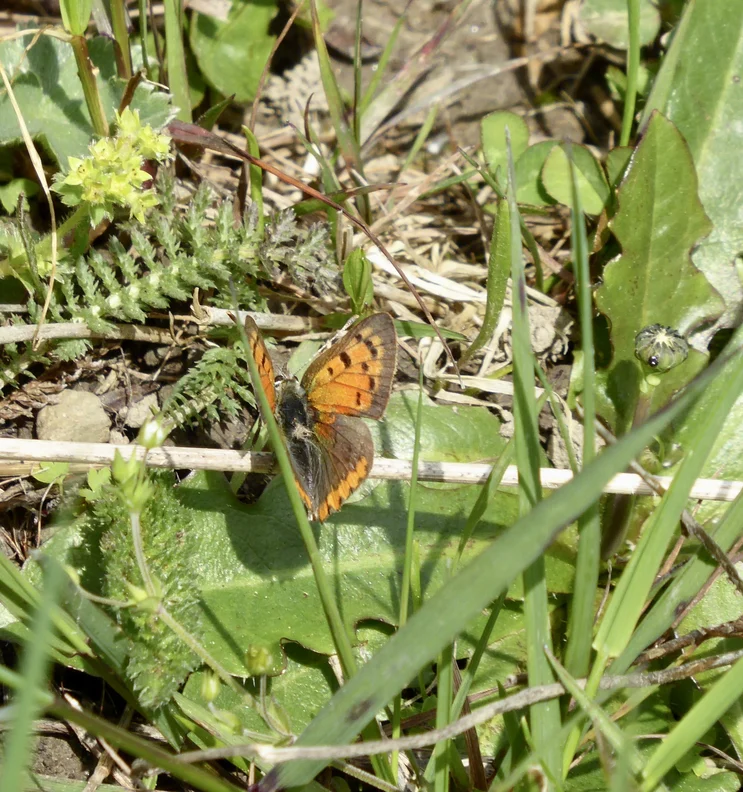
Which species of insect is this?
Lycaena phlaeas
